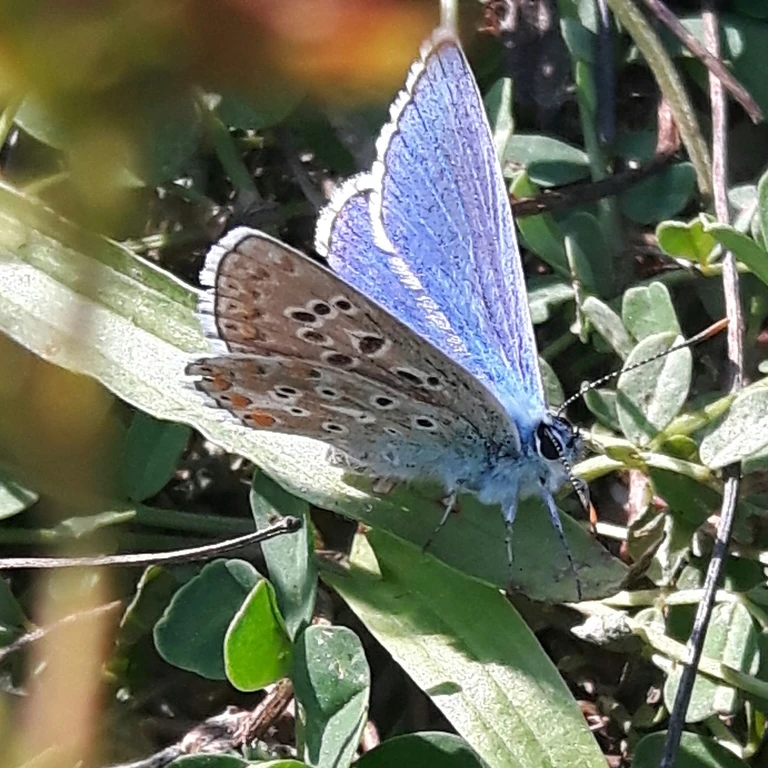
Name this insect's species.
Polyommatus icarus
